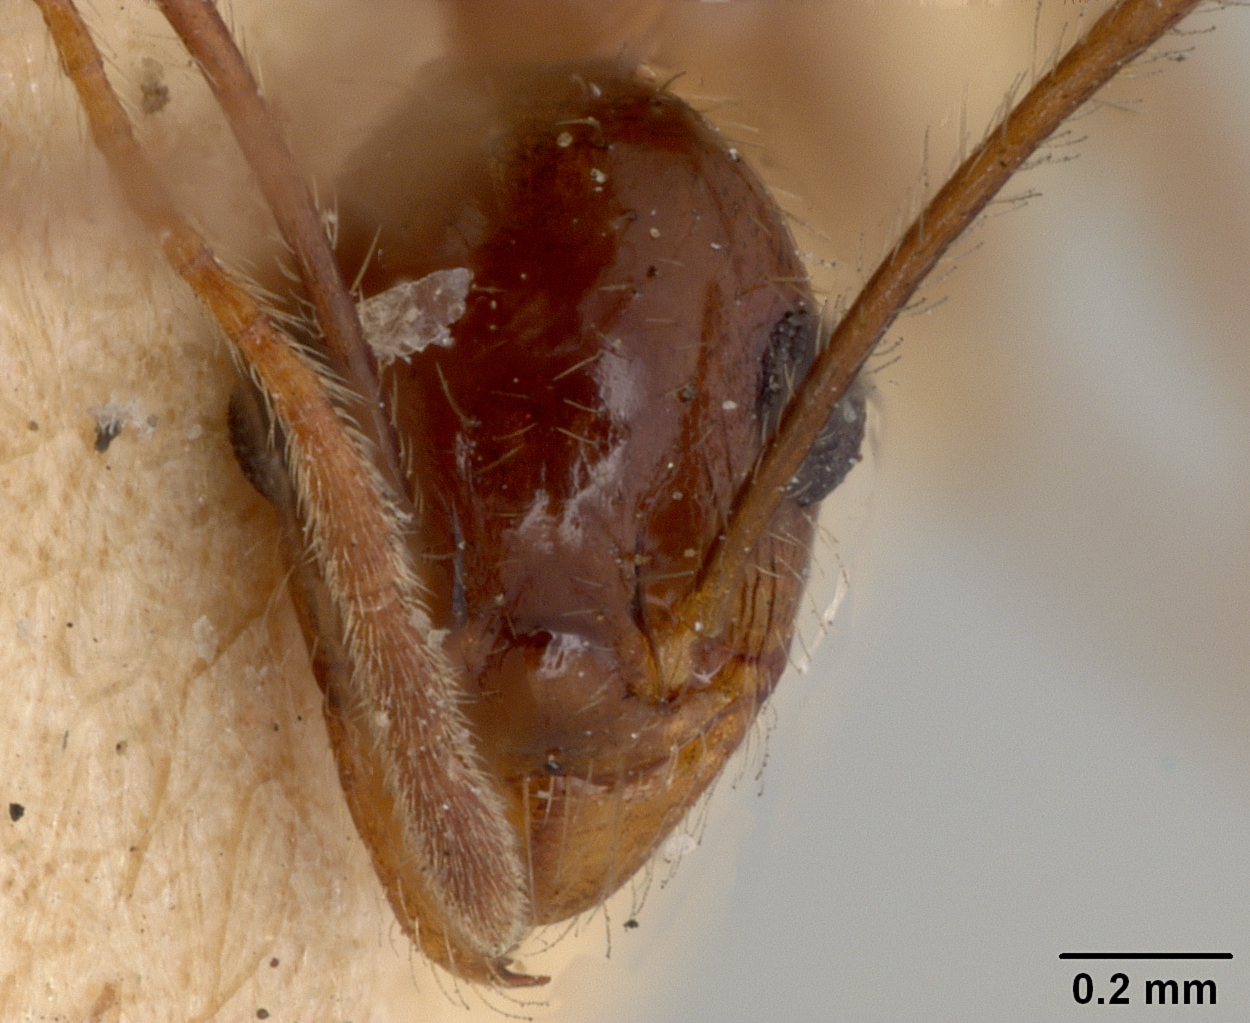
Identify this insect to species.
Pheidole desertorum
